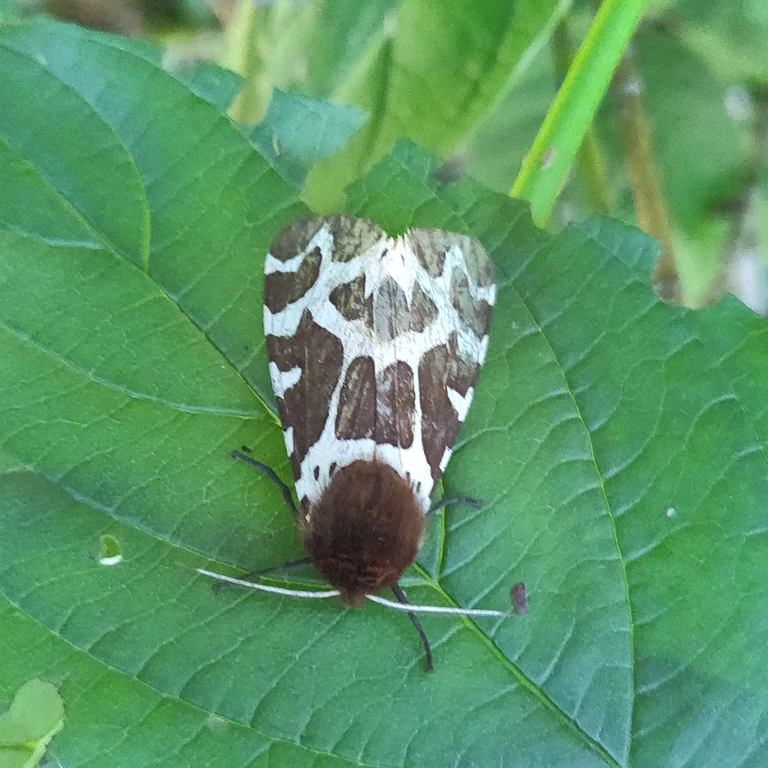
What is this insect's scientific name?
Arctia caja
